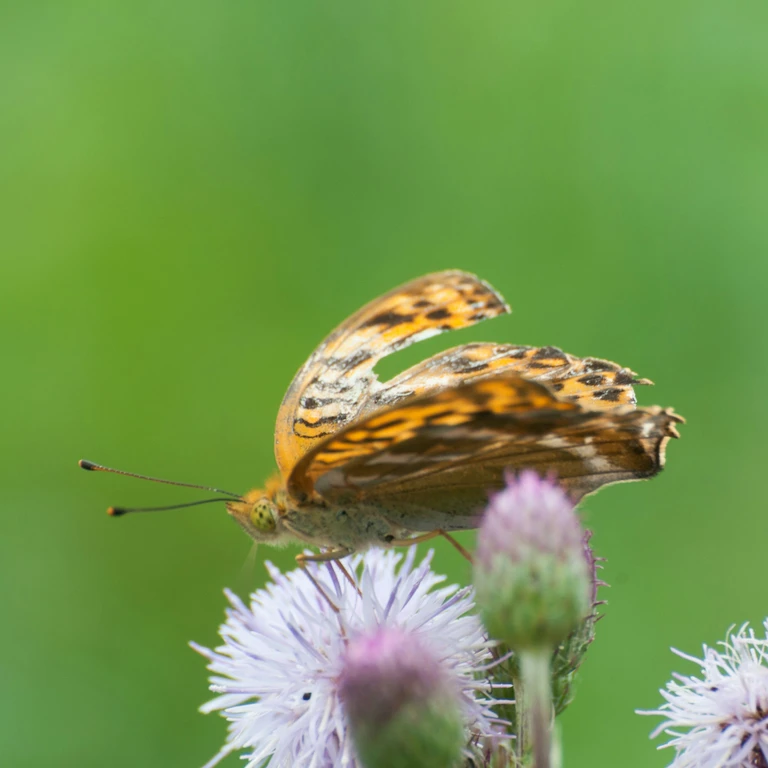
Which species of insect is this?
Argynnis paphia
